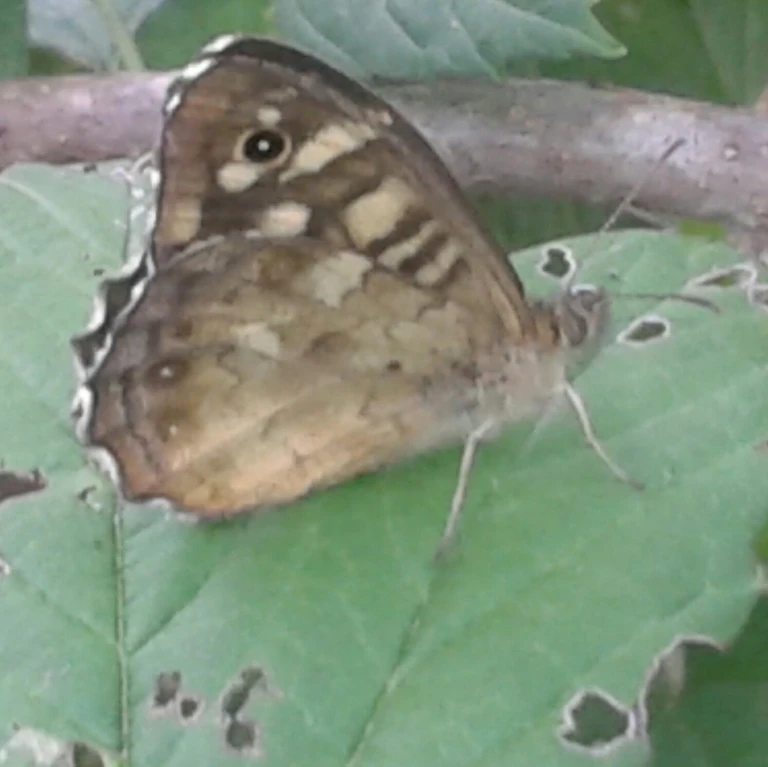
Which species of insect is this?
Pararge aegeria
